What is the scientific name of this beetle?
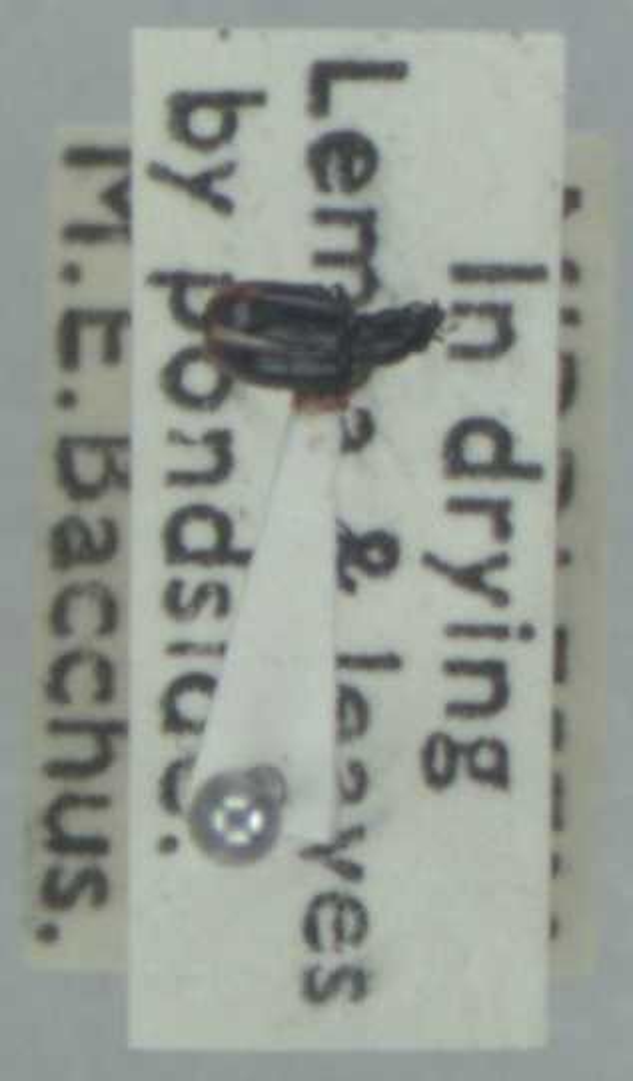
Bembidion doris
